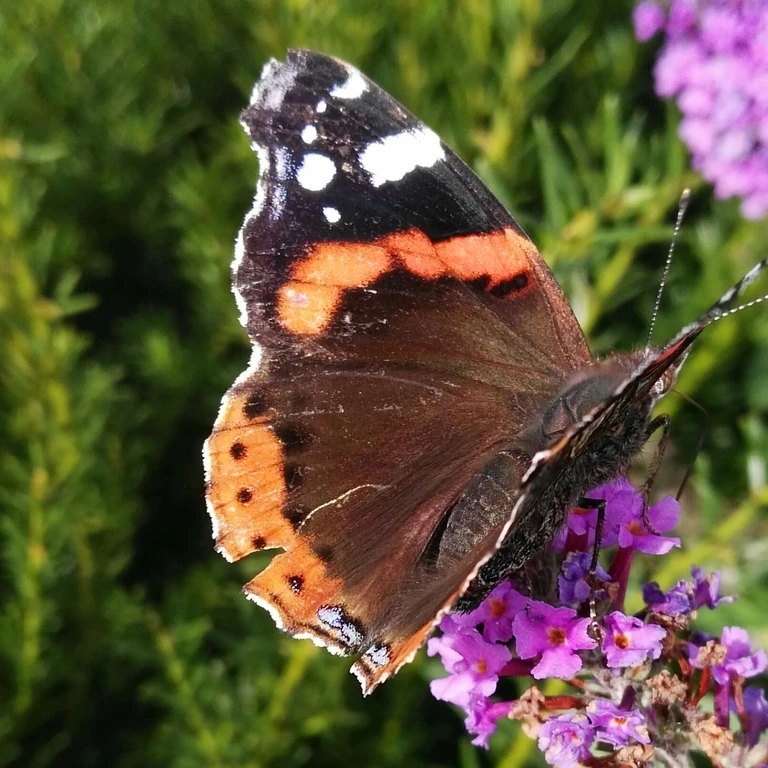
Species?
Vanessa atalanta
